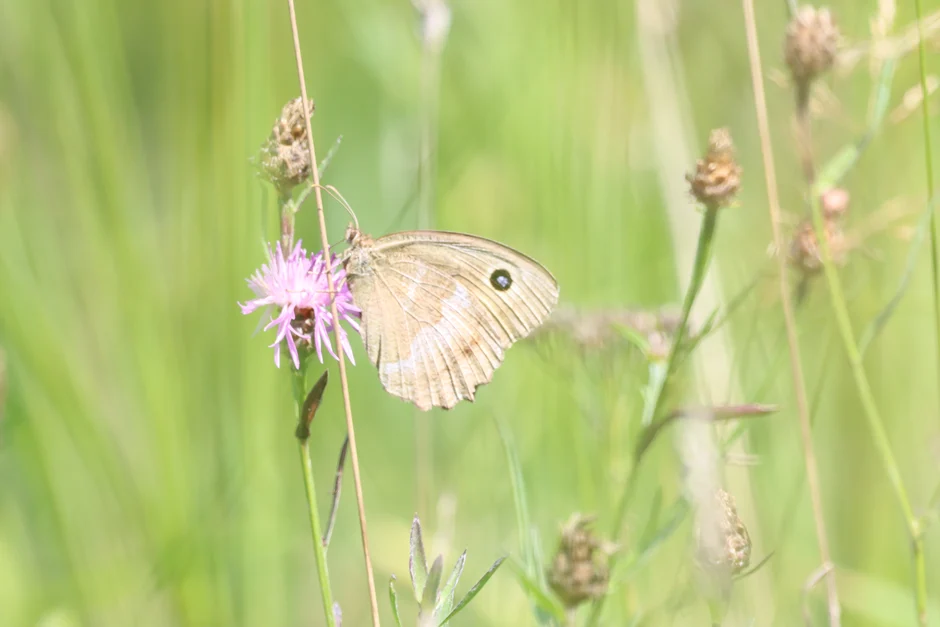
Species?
Minois dryas
